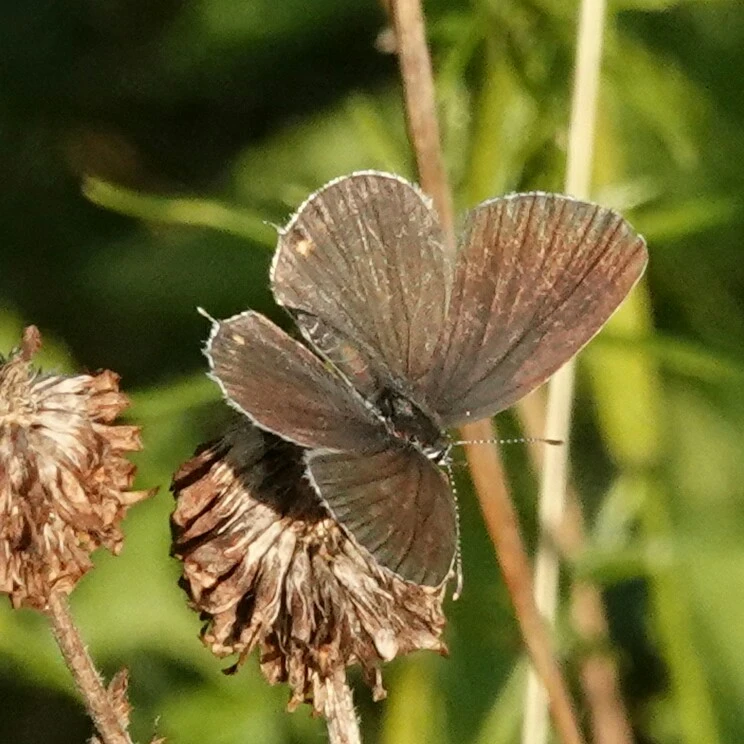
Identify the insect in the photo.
Cupido argiades (also Elkalyce argiades)
